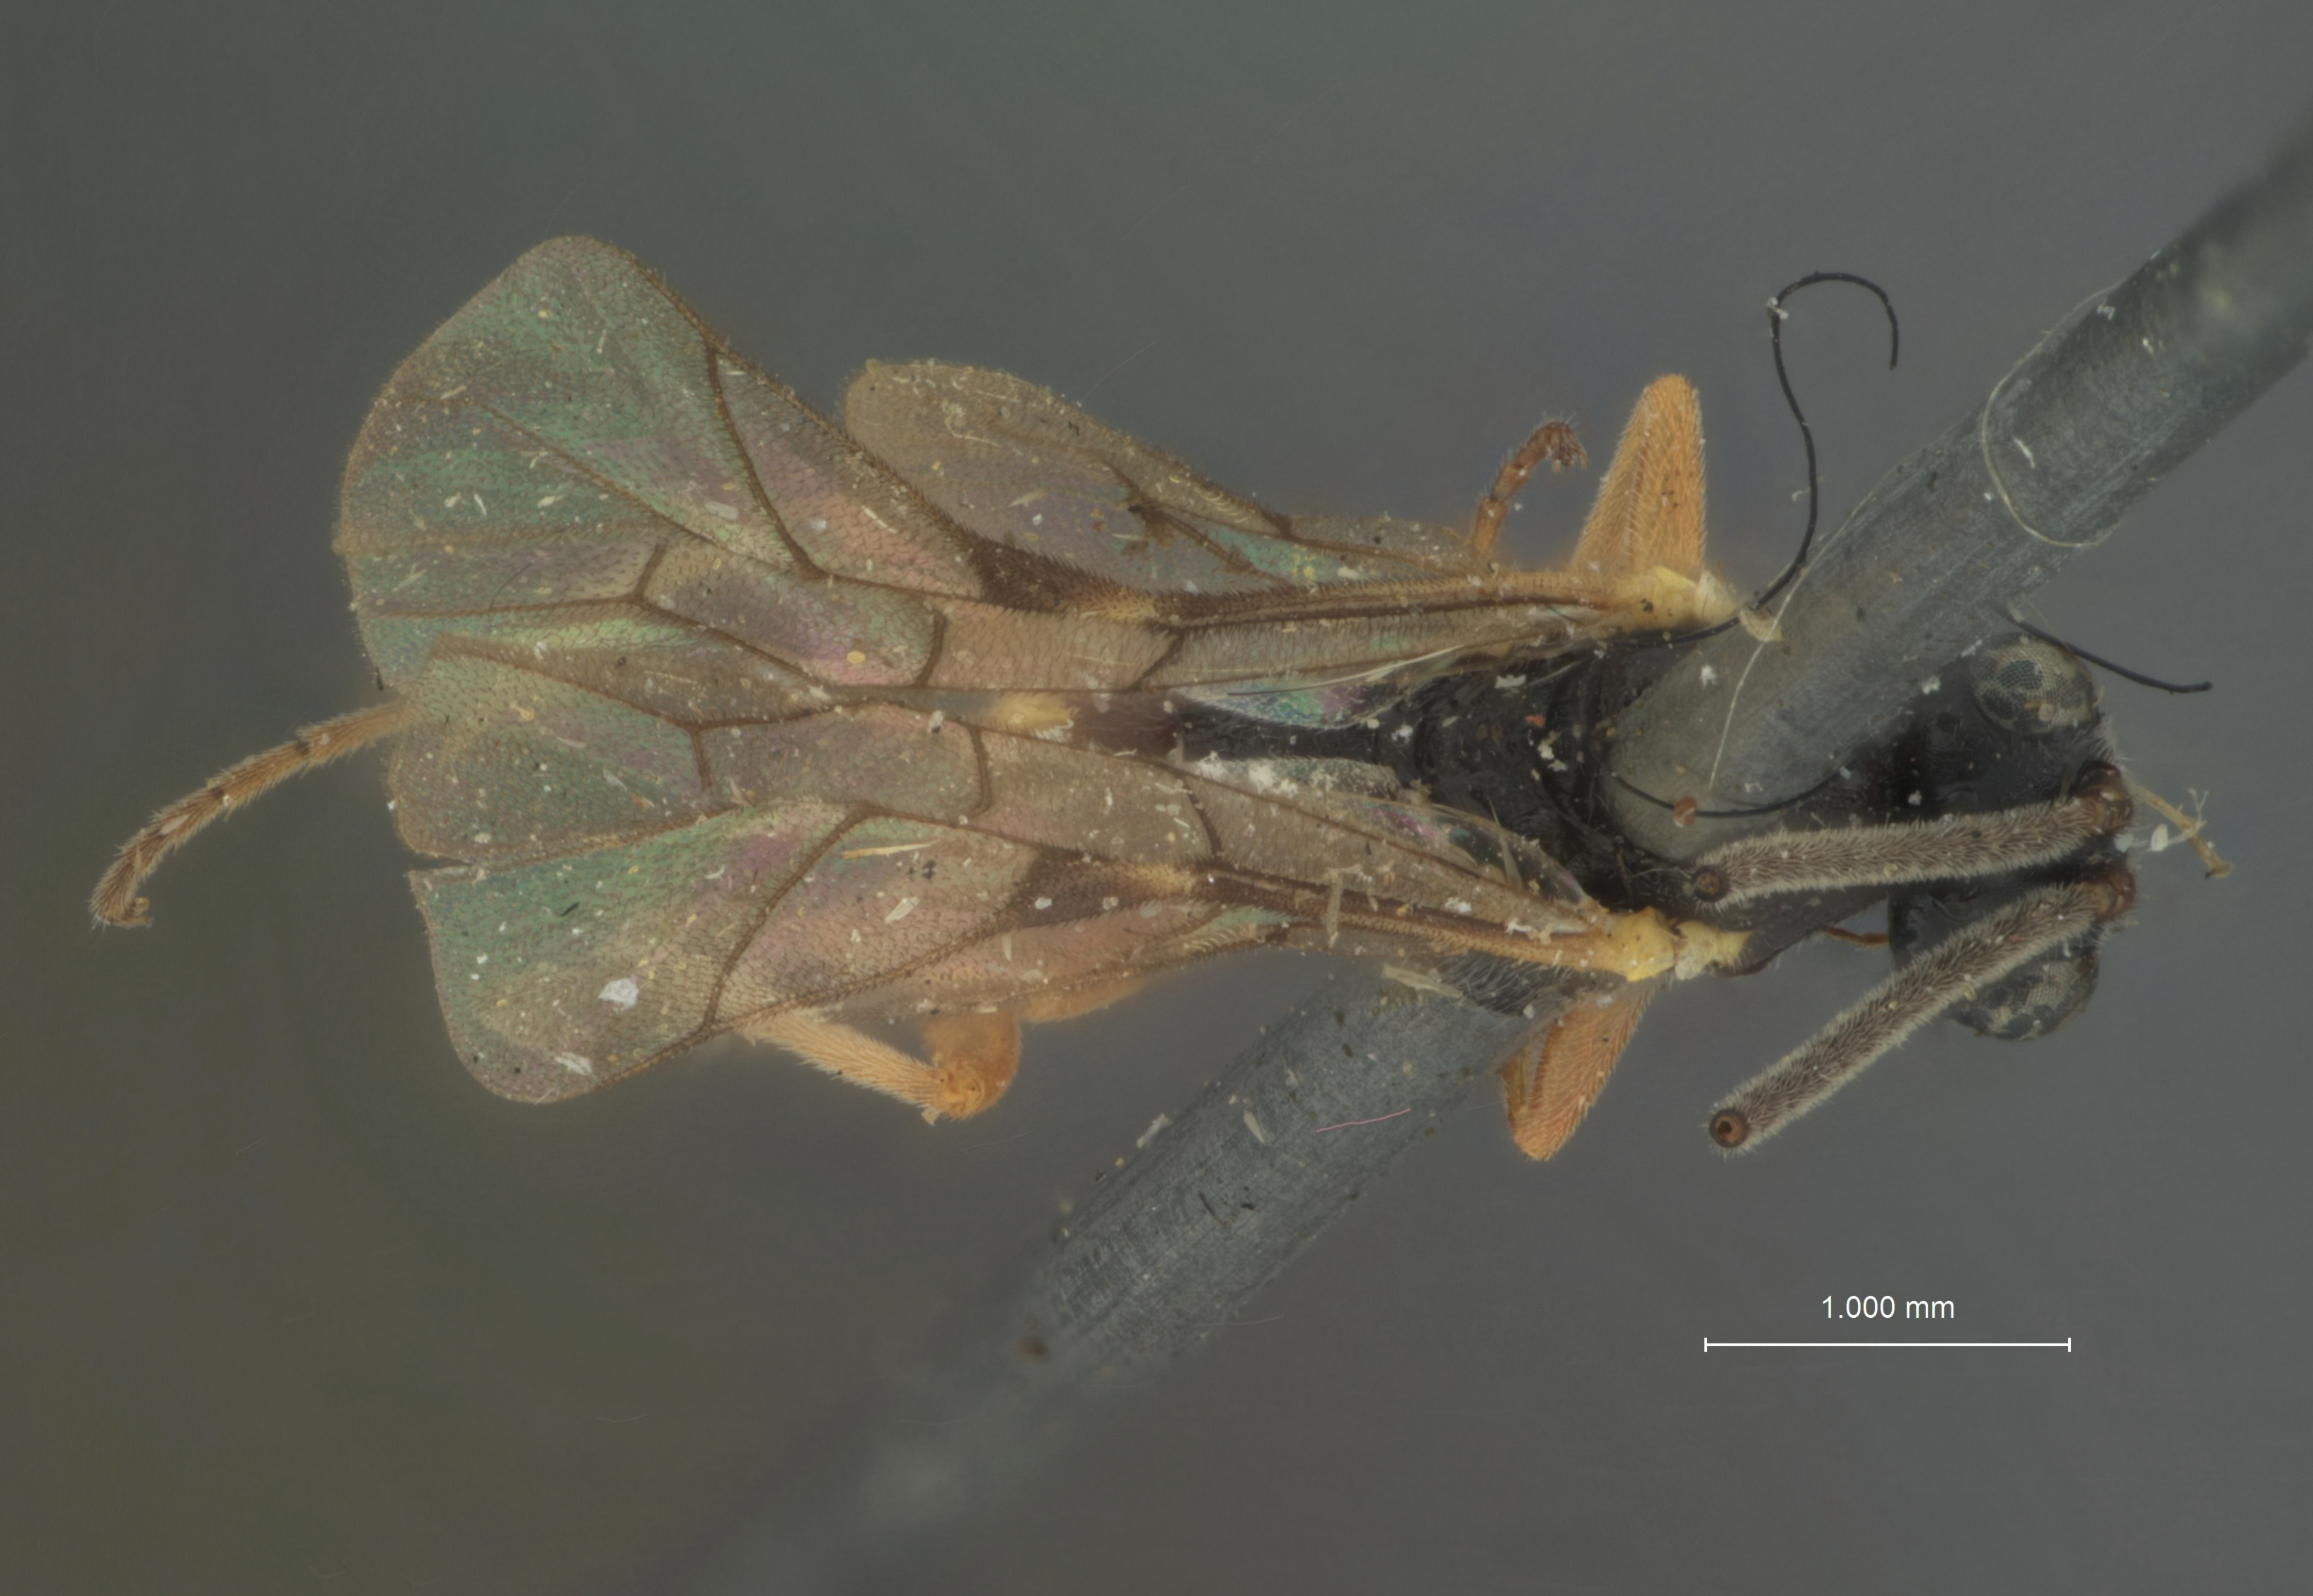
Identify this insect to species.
Tlemon delicatus
